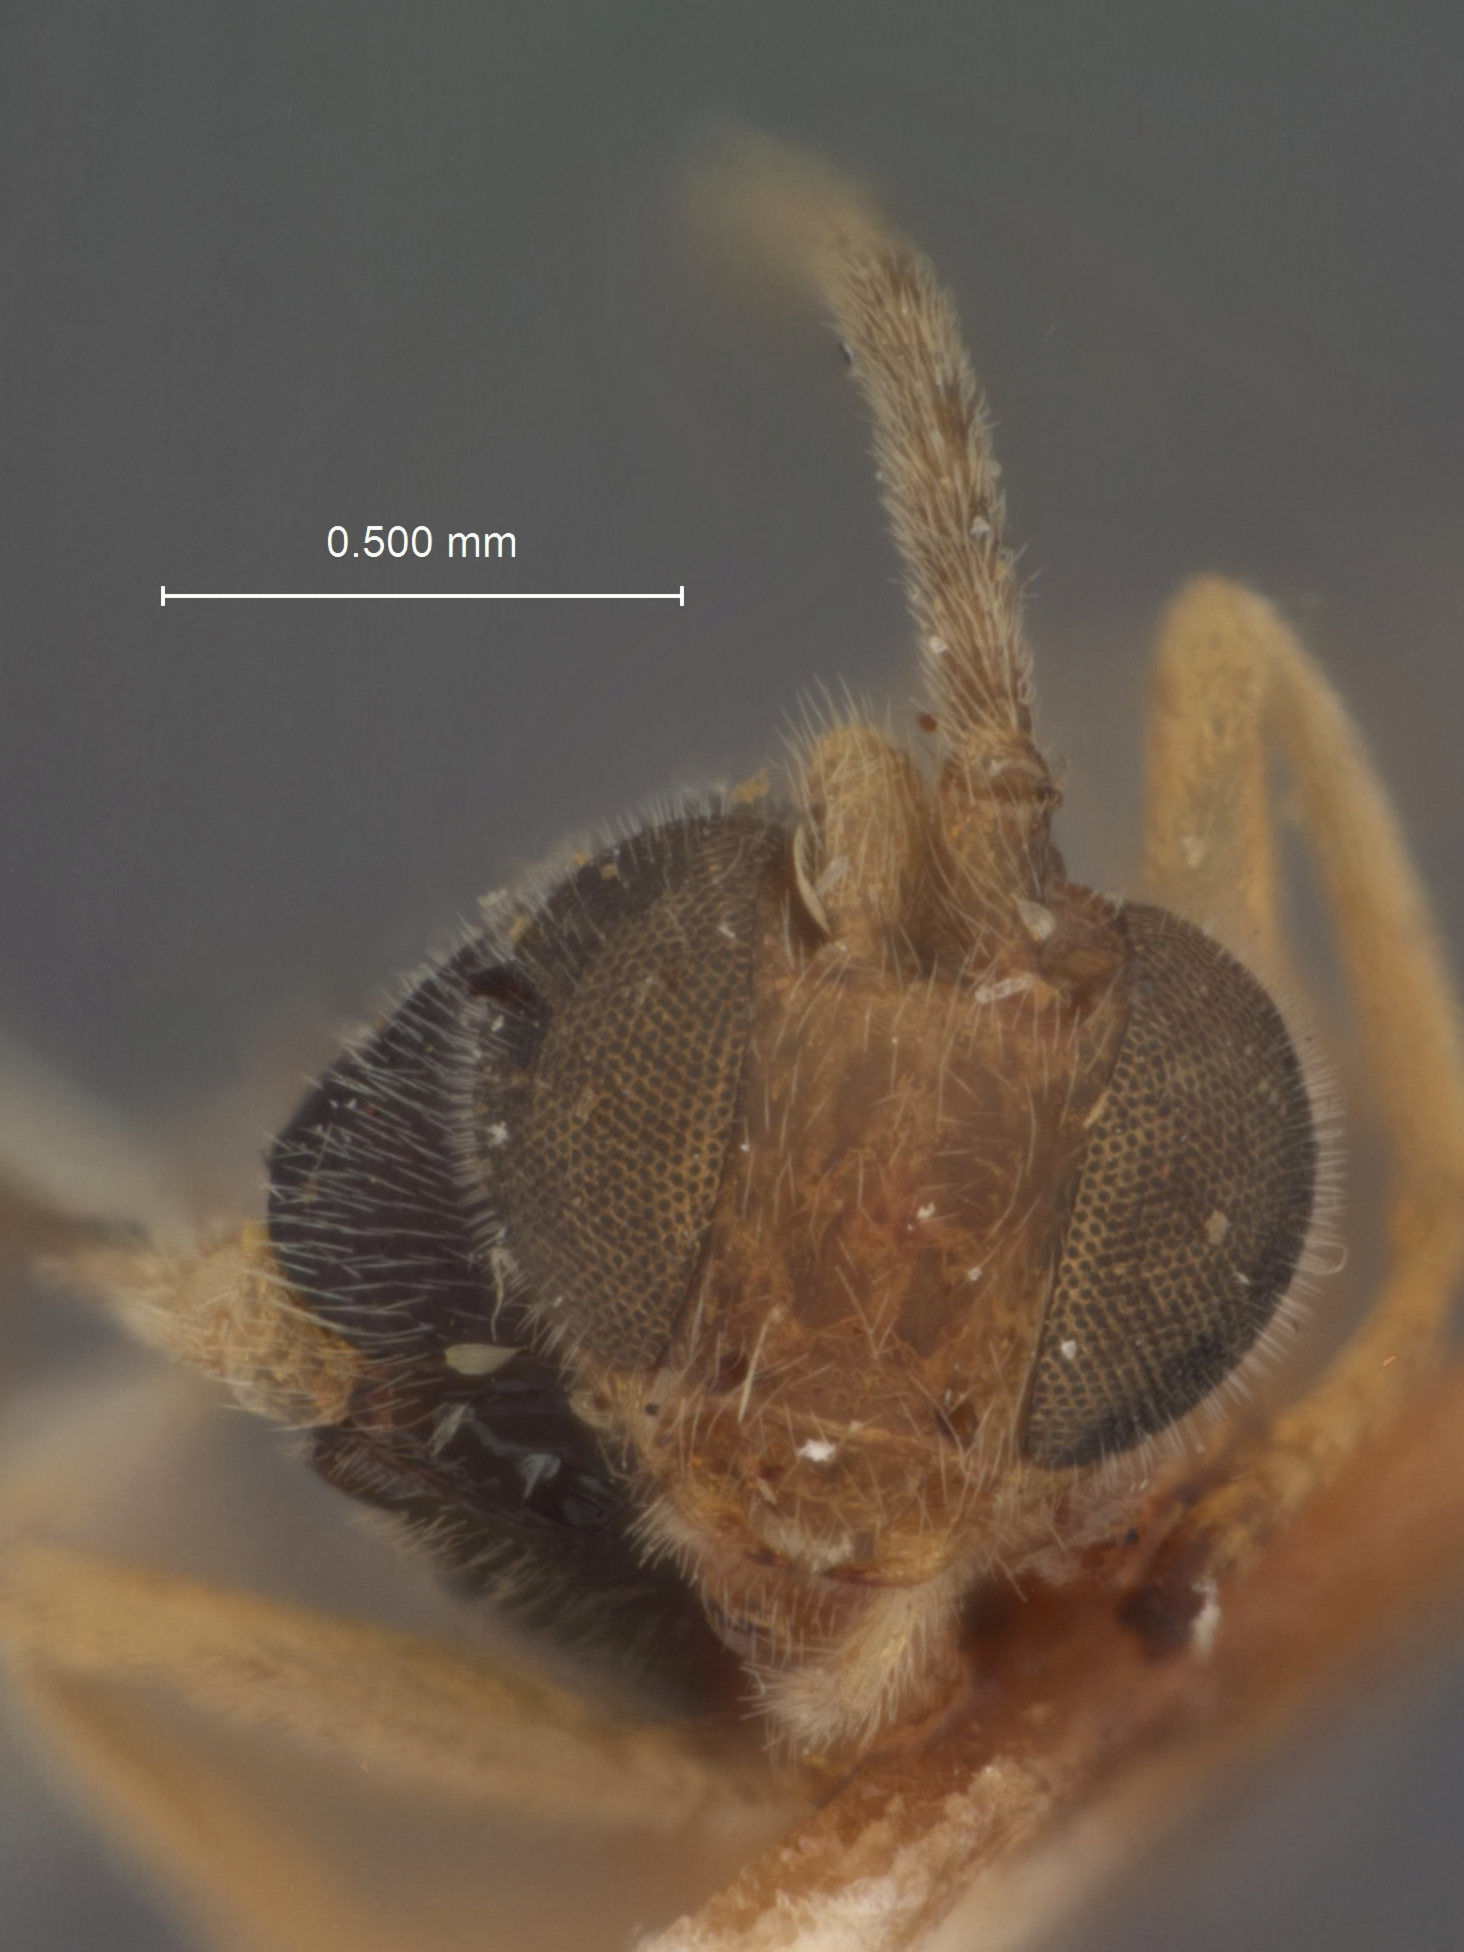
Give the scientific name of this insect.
Protomicroplitis medon
